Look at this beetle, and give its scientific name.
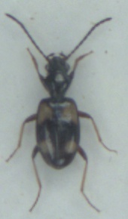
Bembidion illigeri
